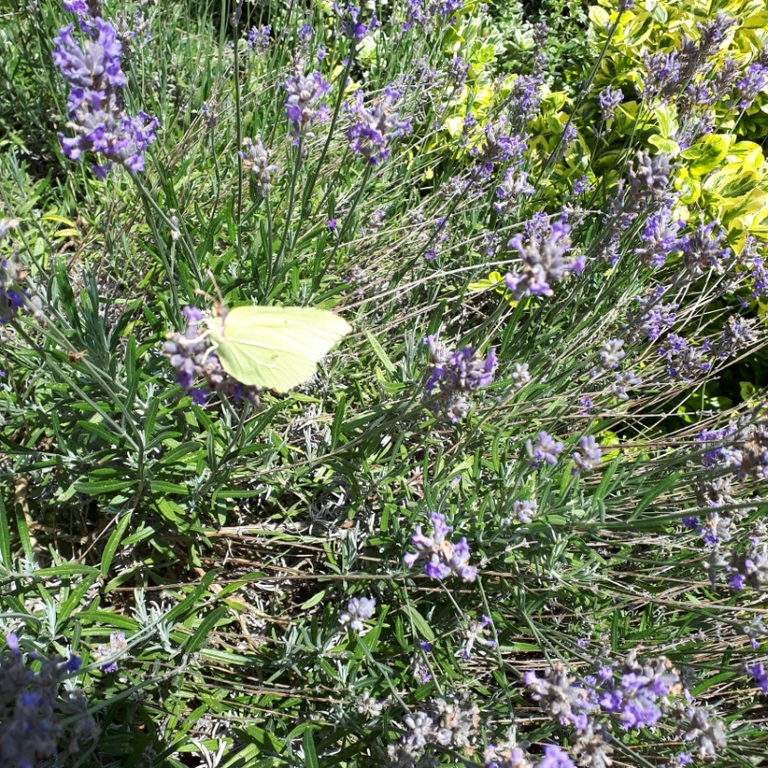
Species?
Gonepteryx rhamni
